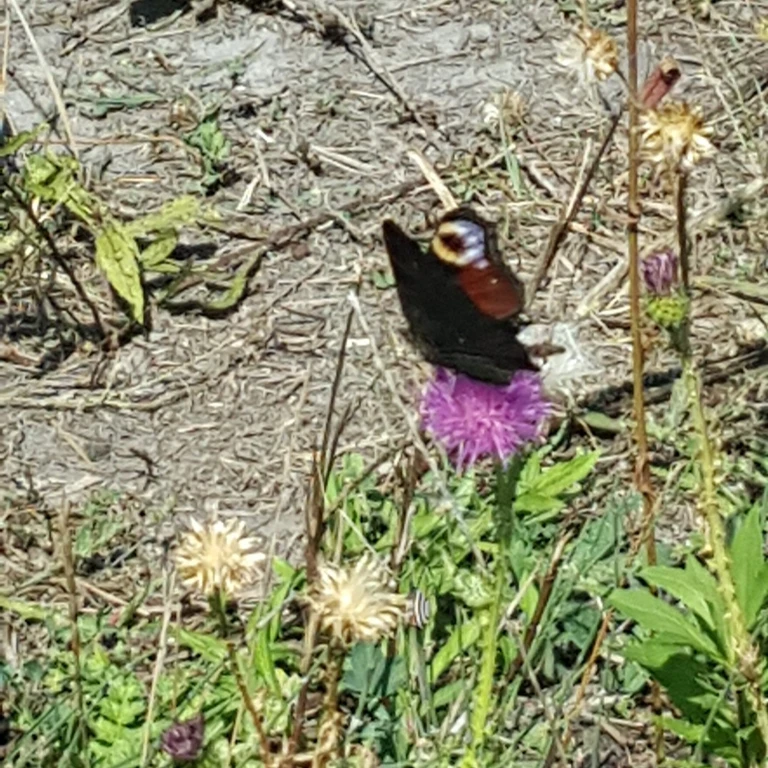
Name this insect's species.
Aglais io
